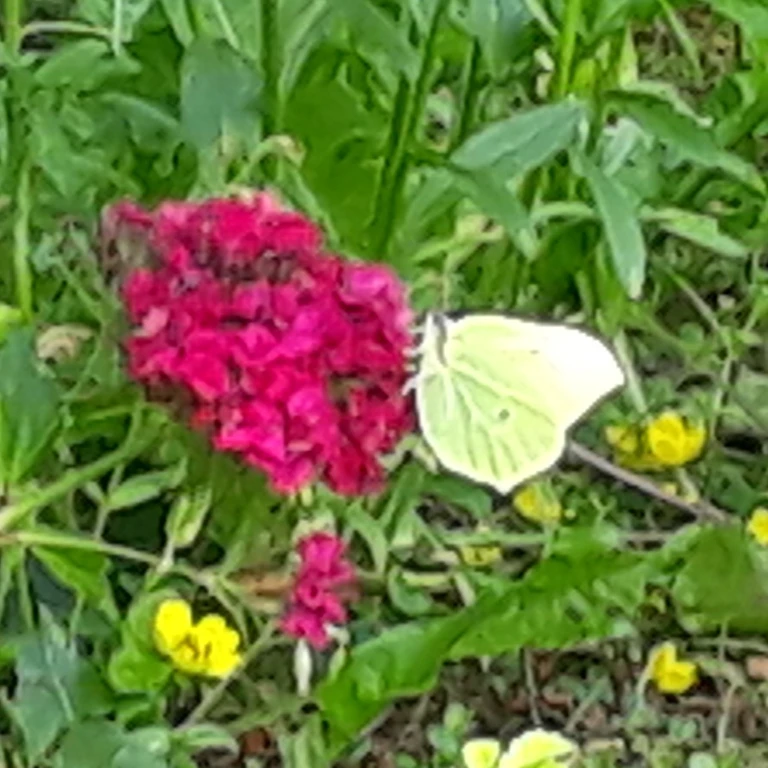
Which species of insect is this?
Gonepteryx rhamni
